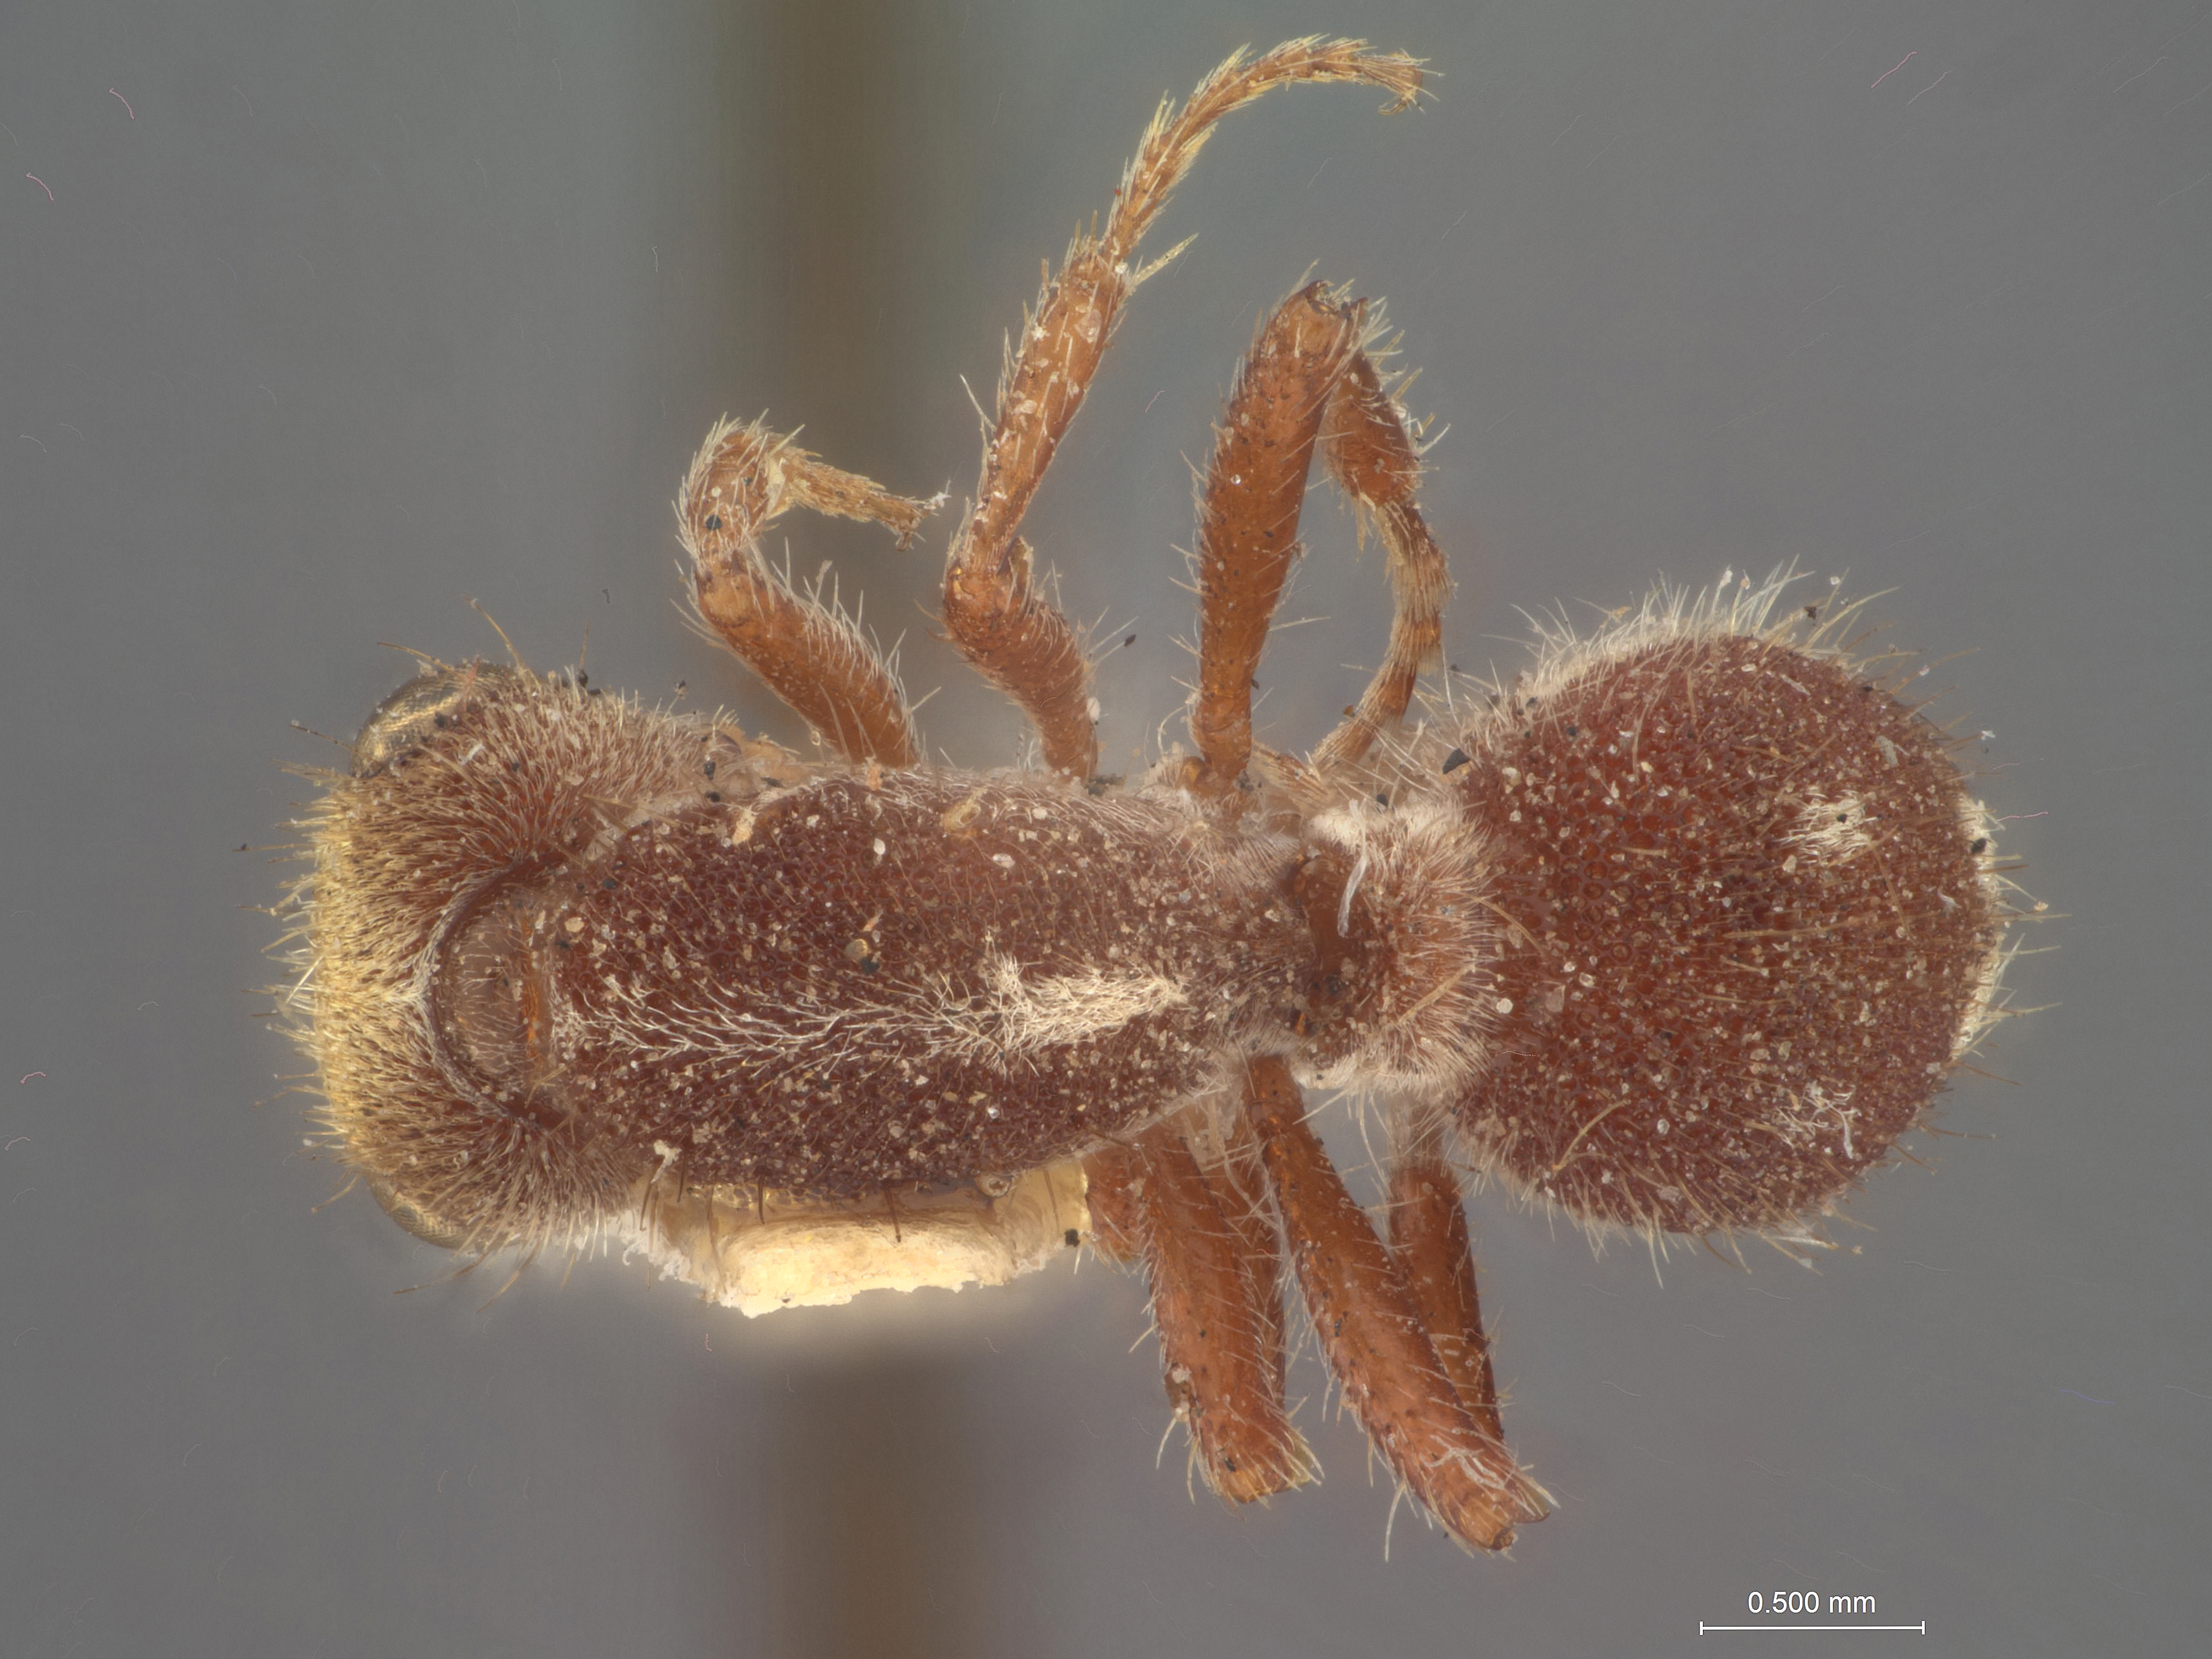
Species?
Ephuta mataca
